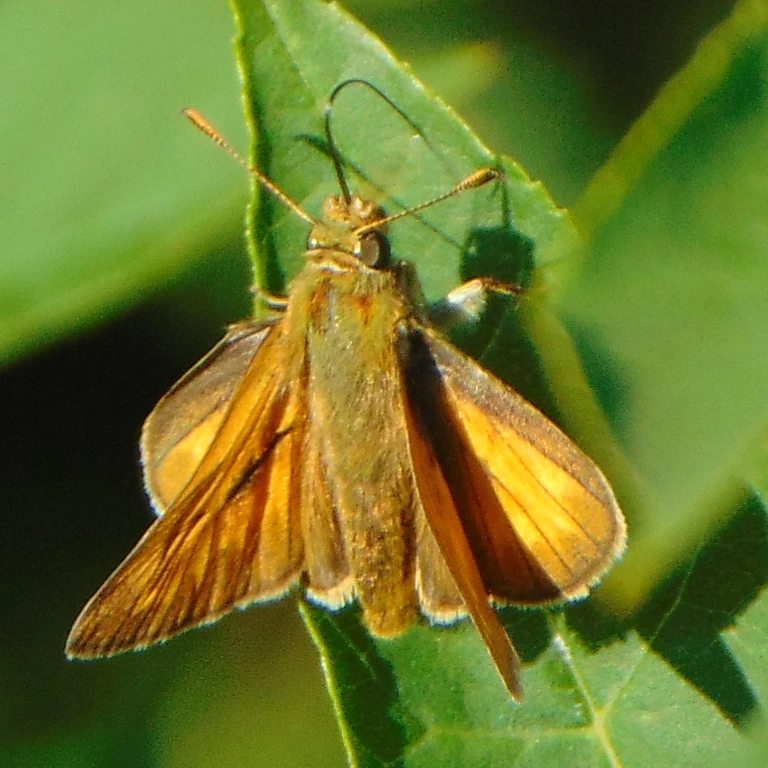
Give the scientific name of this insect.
Ochlodes sylvanus (also Ochlodes venata)
